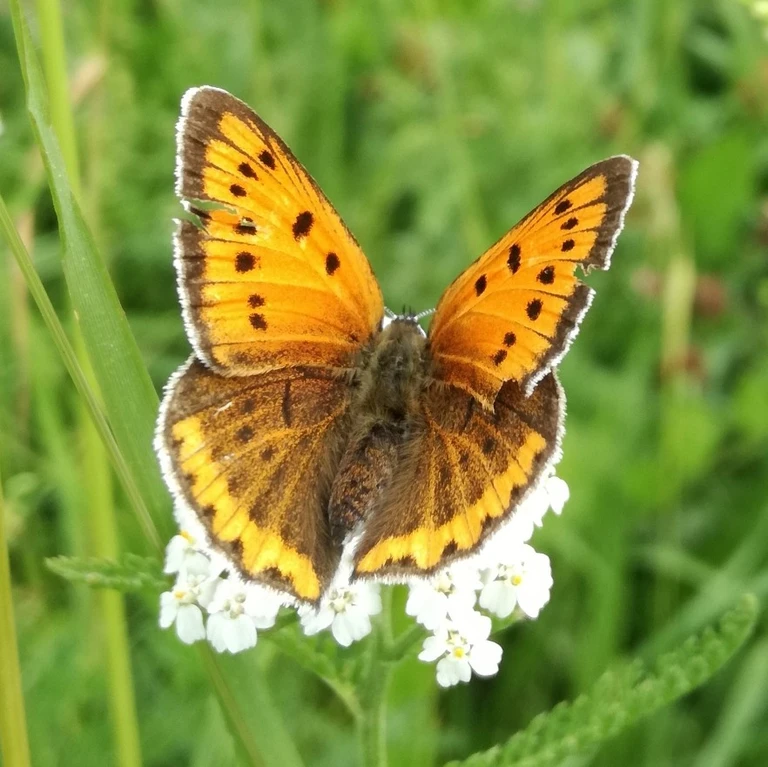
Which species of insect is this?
Lycaena dispar
